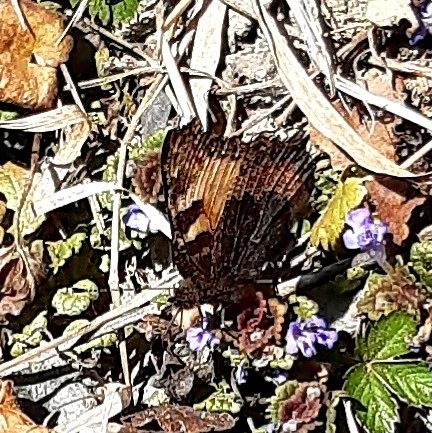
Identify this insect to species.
Aglais urticae
